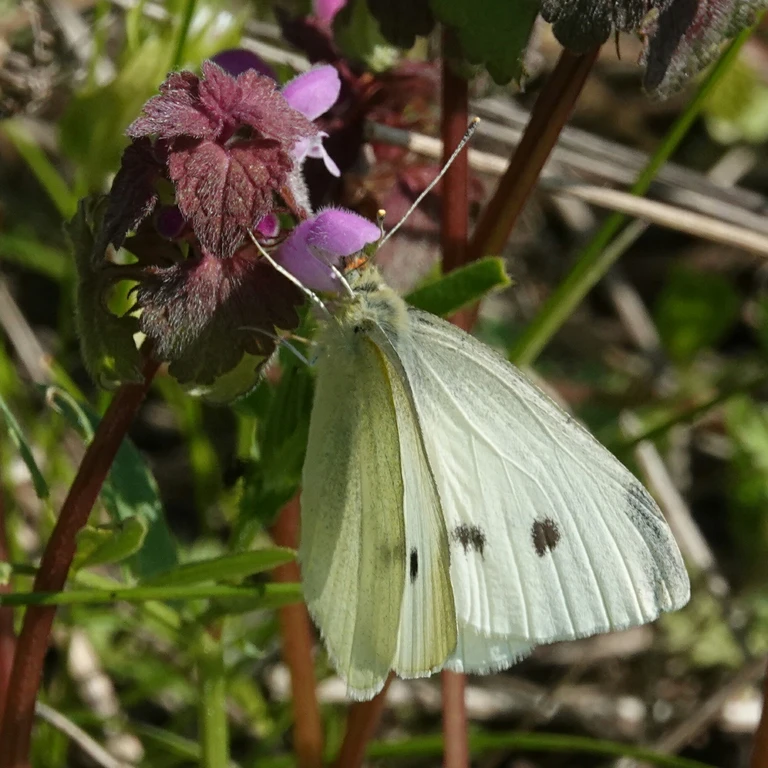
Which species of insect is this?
Pieris rapae
